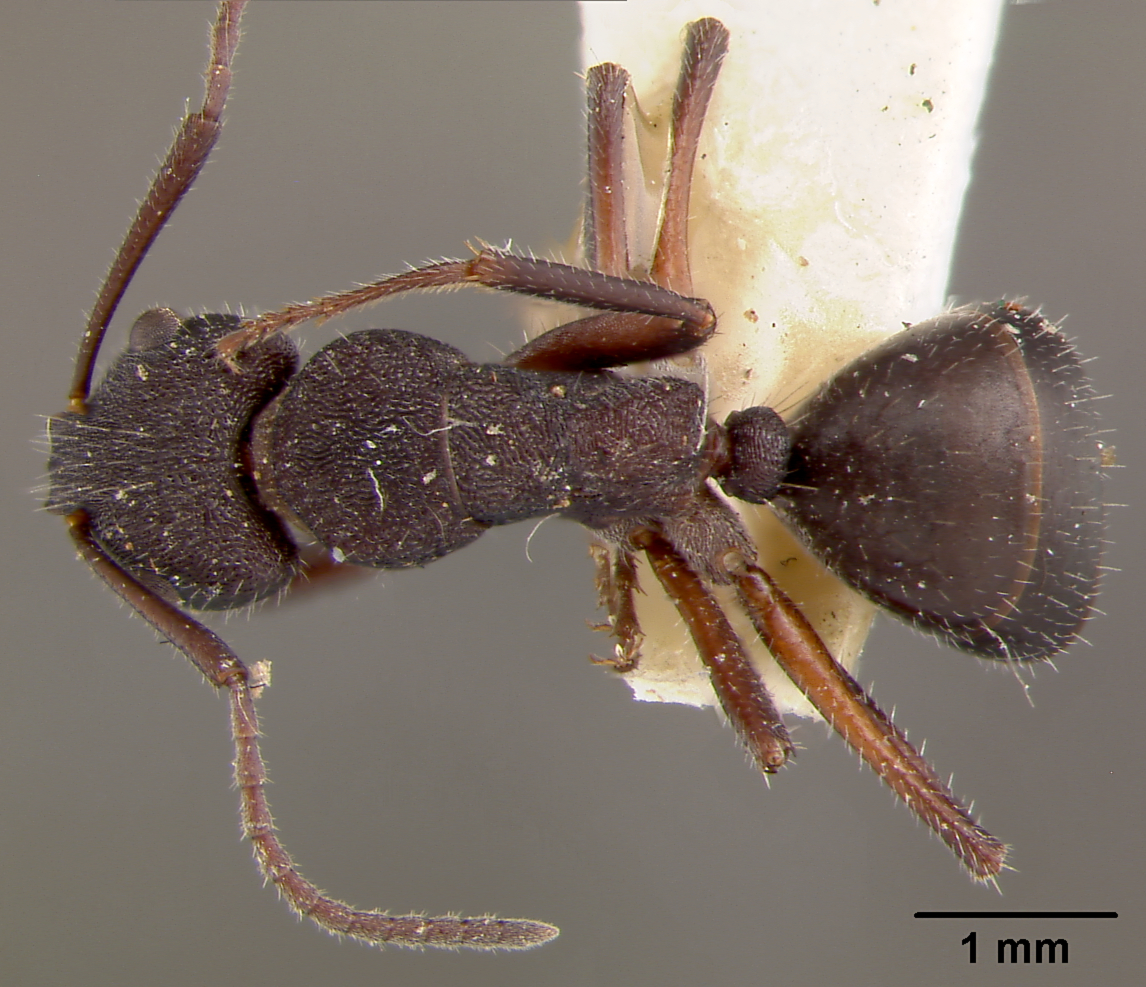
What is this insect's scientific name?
Camponotus scutellus
